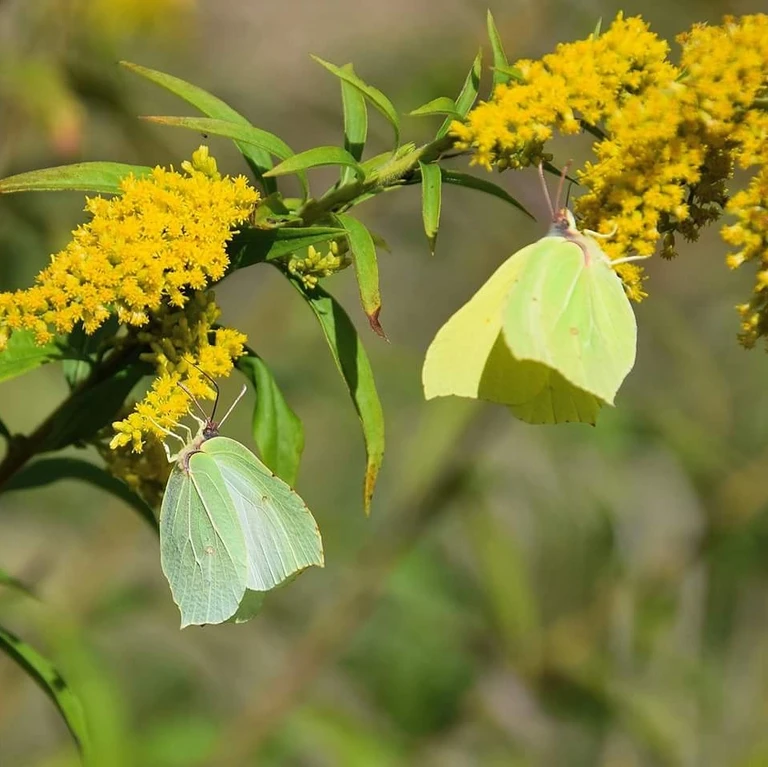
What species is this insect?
Gonepteryx rhamni
